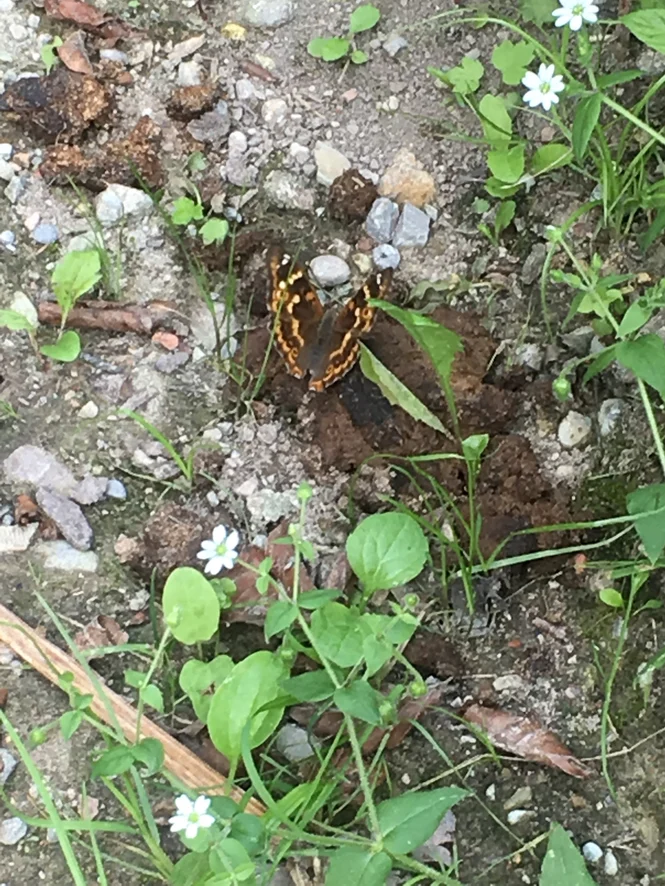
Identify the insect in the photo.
Apatura ilia
